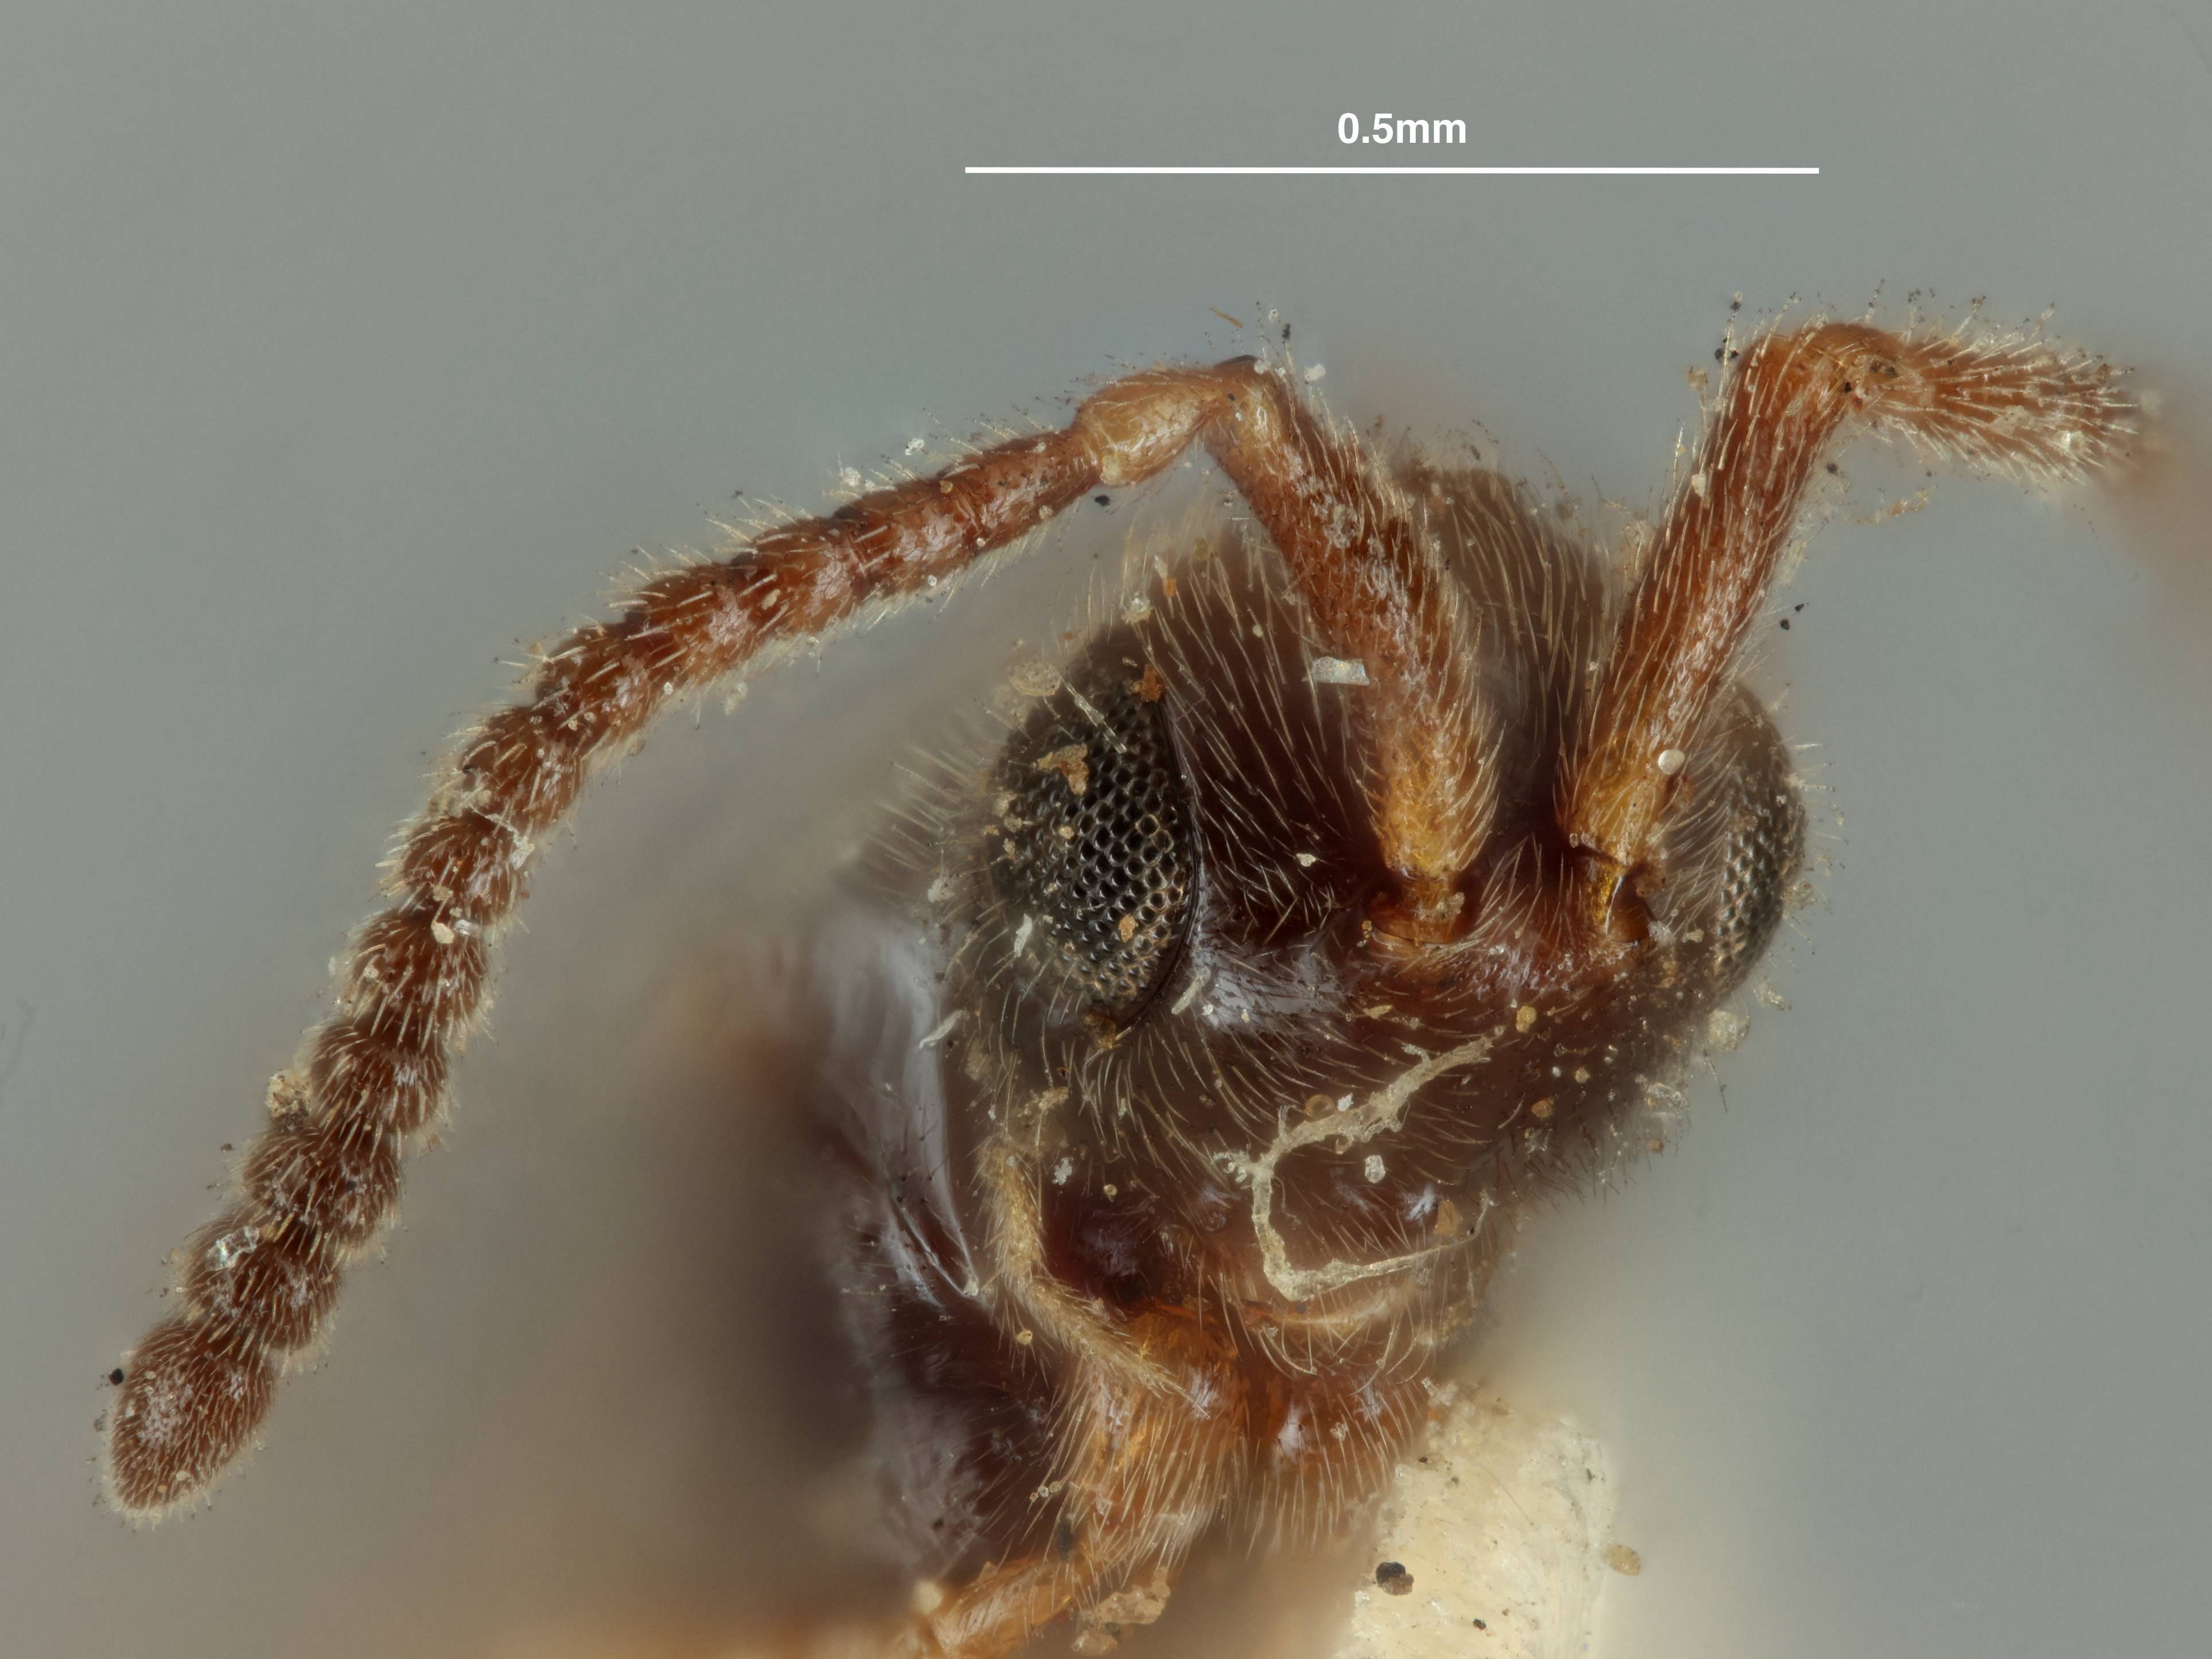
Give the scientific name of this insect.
Aclista californica
